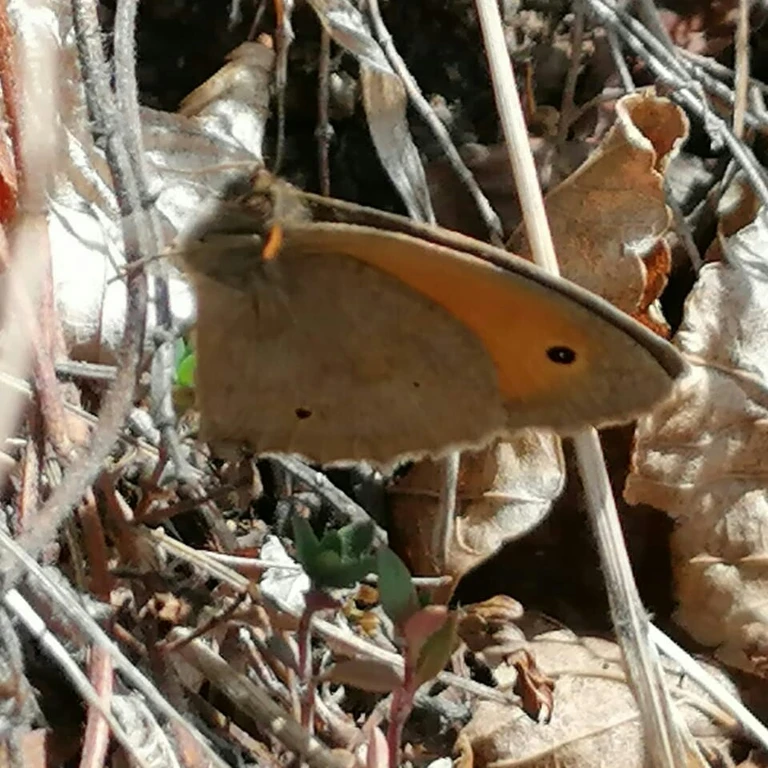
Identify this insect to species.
Maniola jurtina
